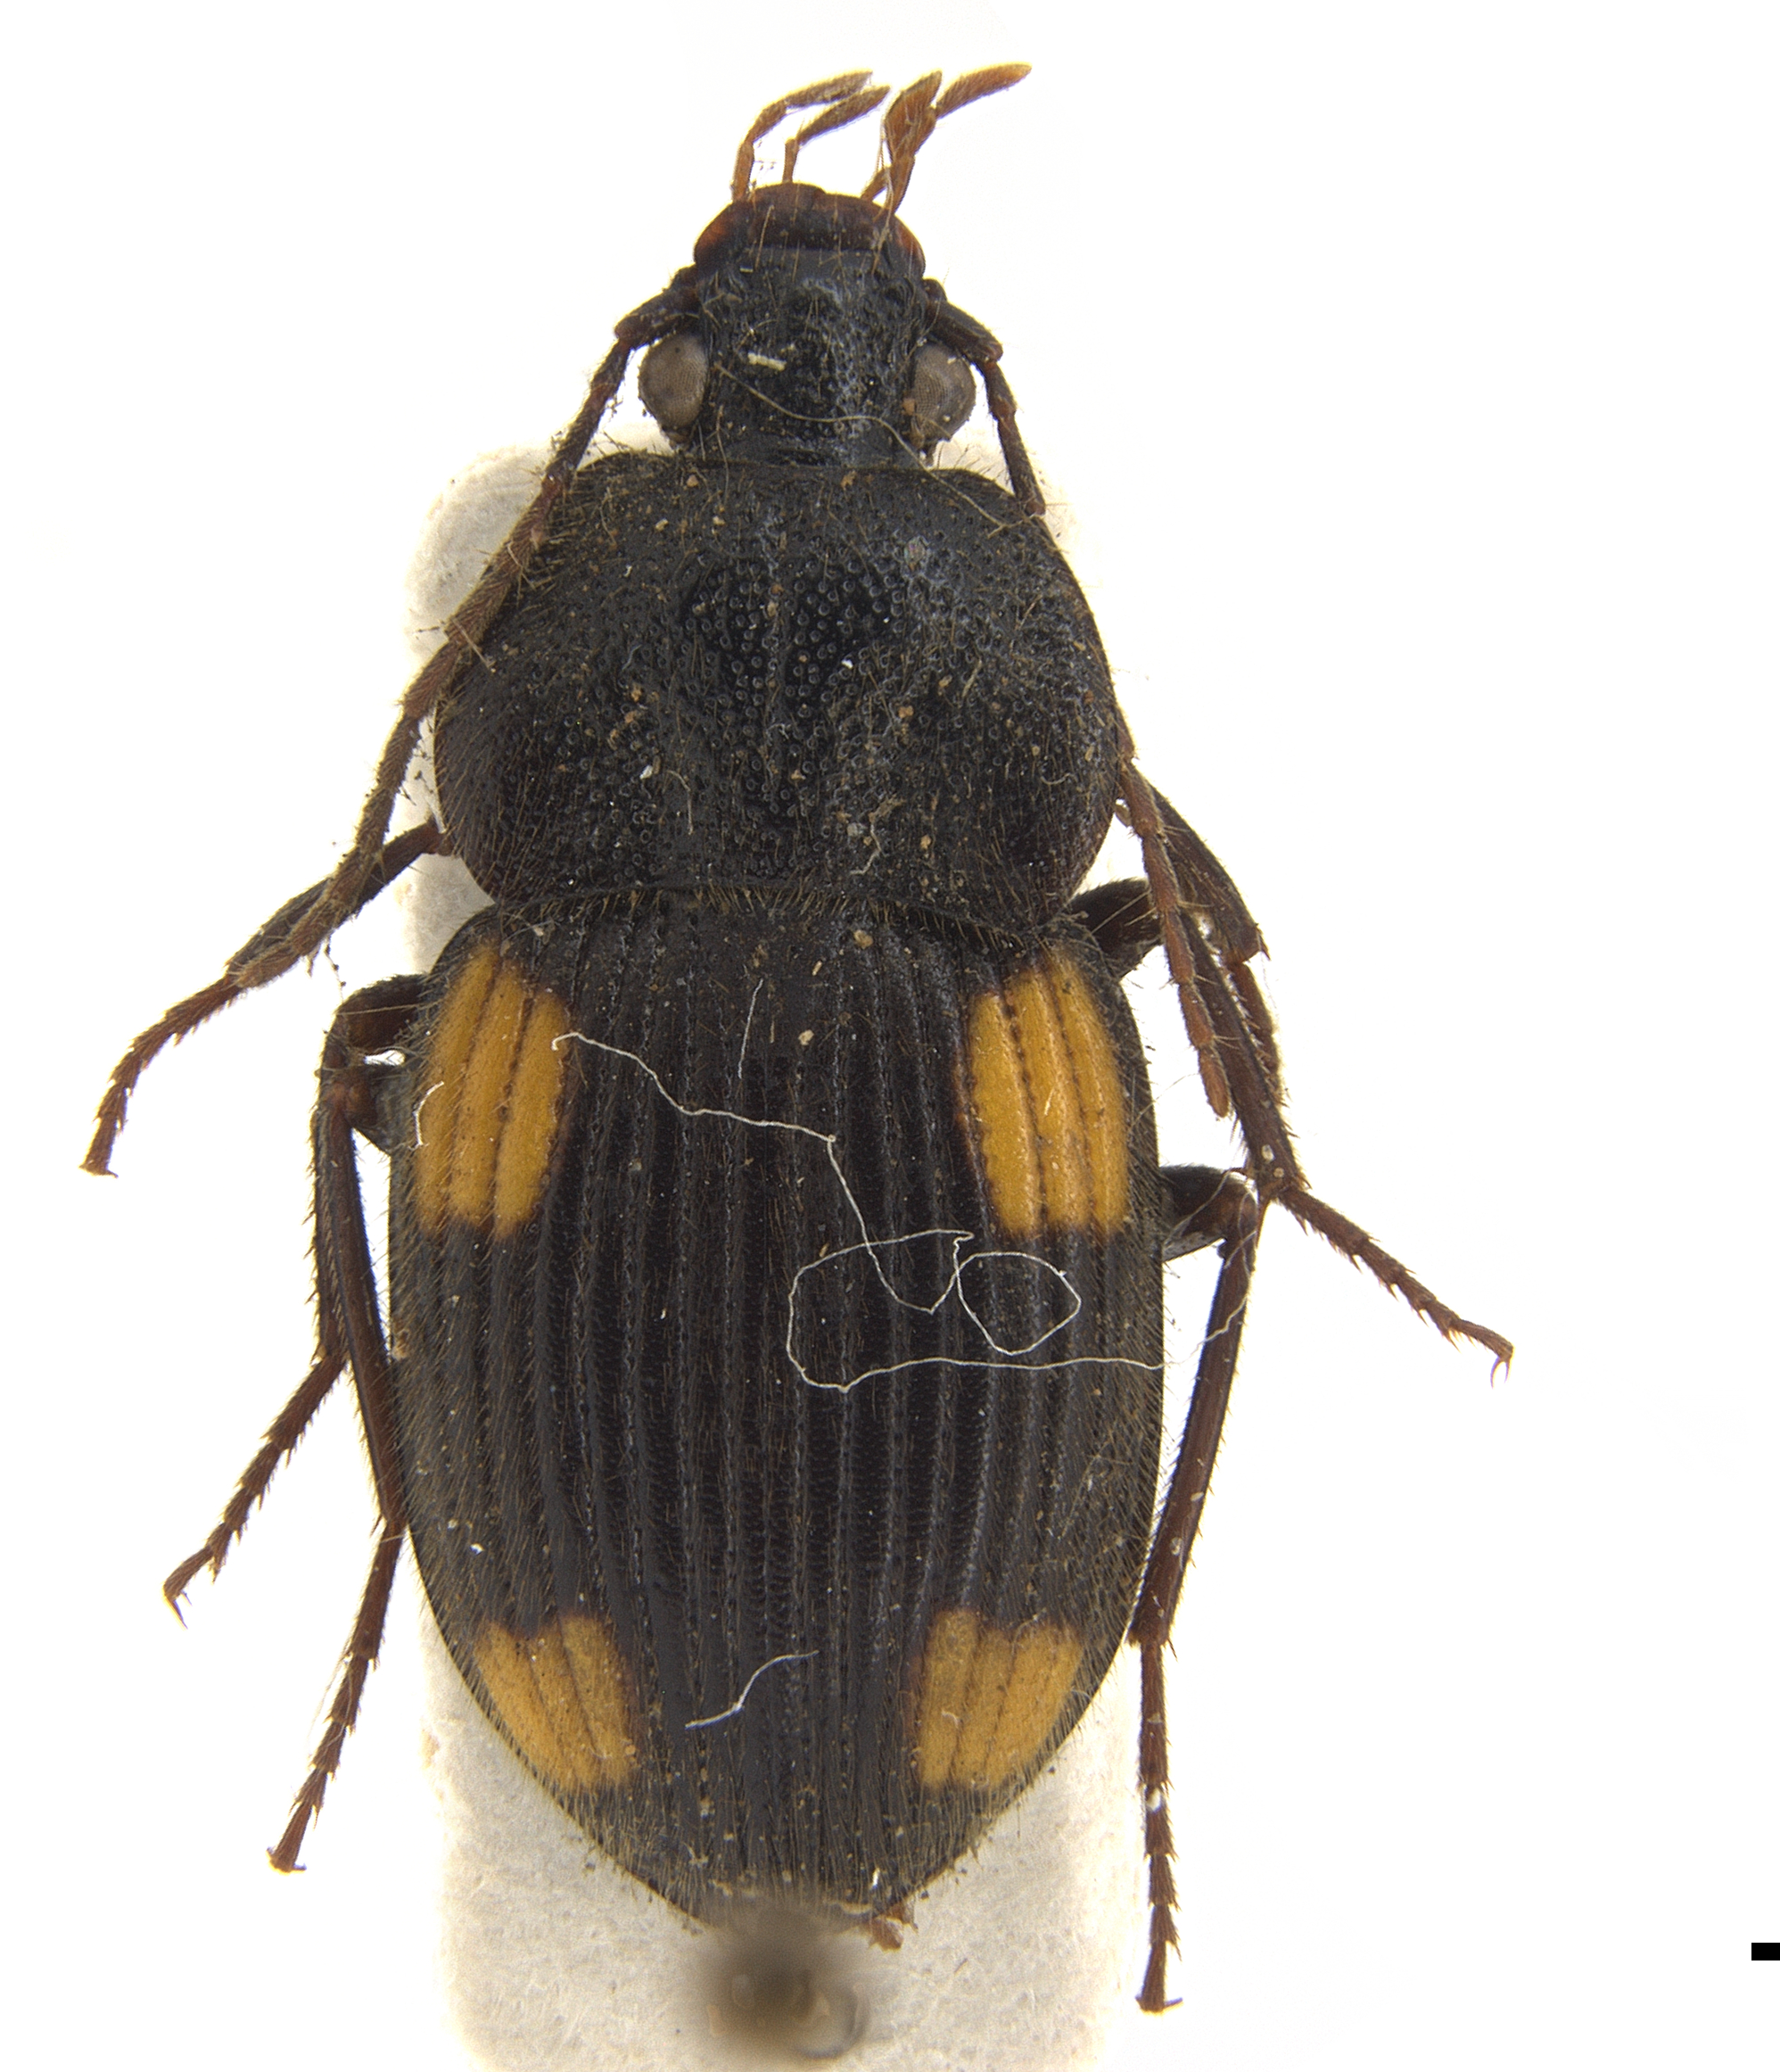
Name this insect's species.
Craspedophorus congoanus
